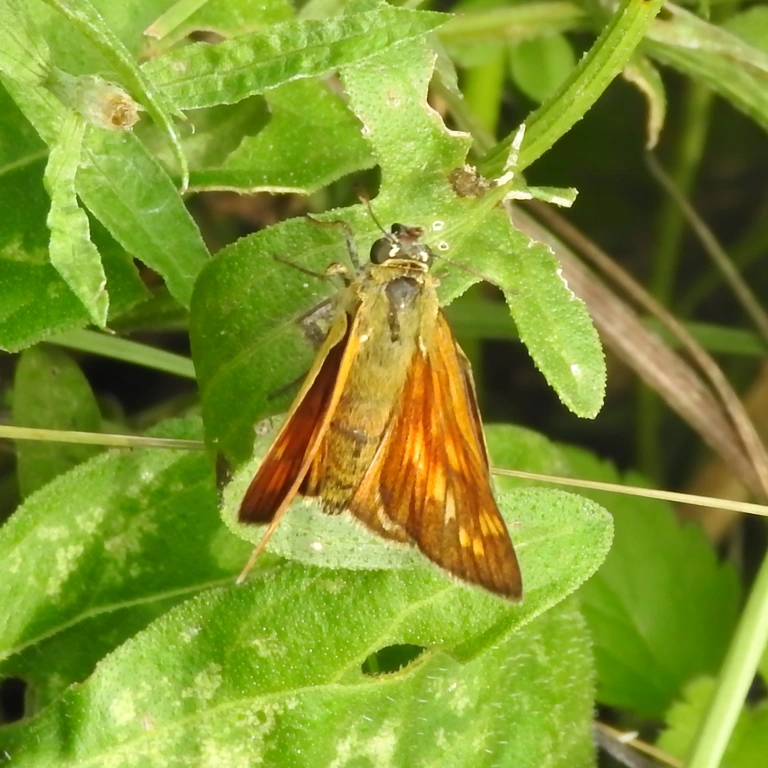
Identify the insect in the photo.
Ochlodes sylvanus (also Ochlodes venata)
